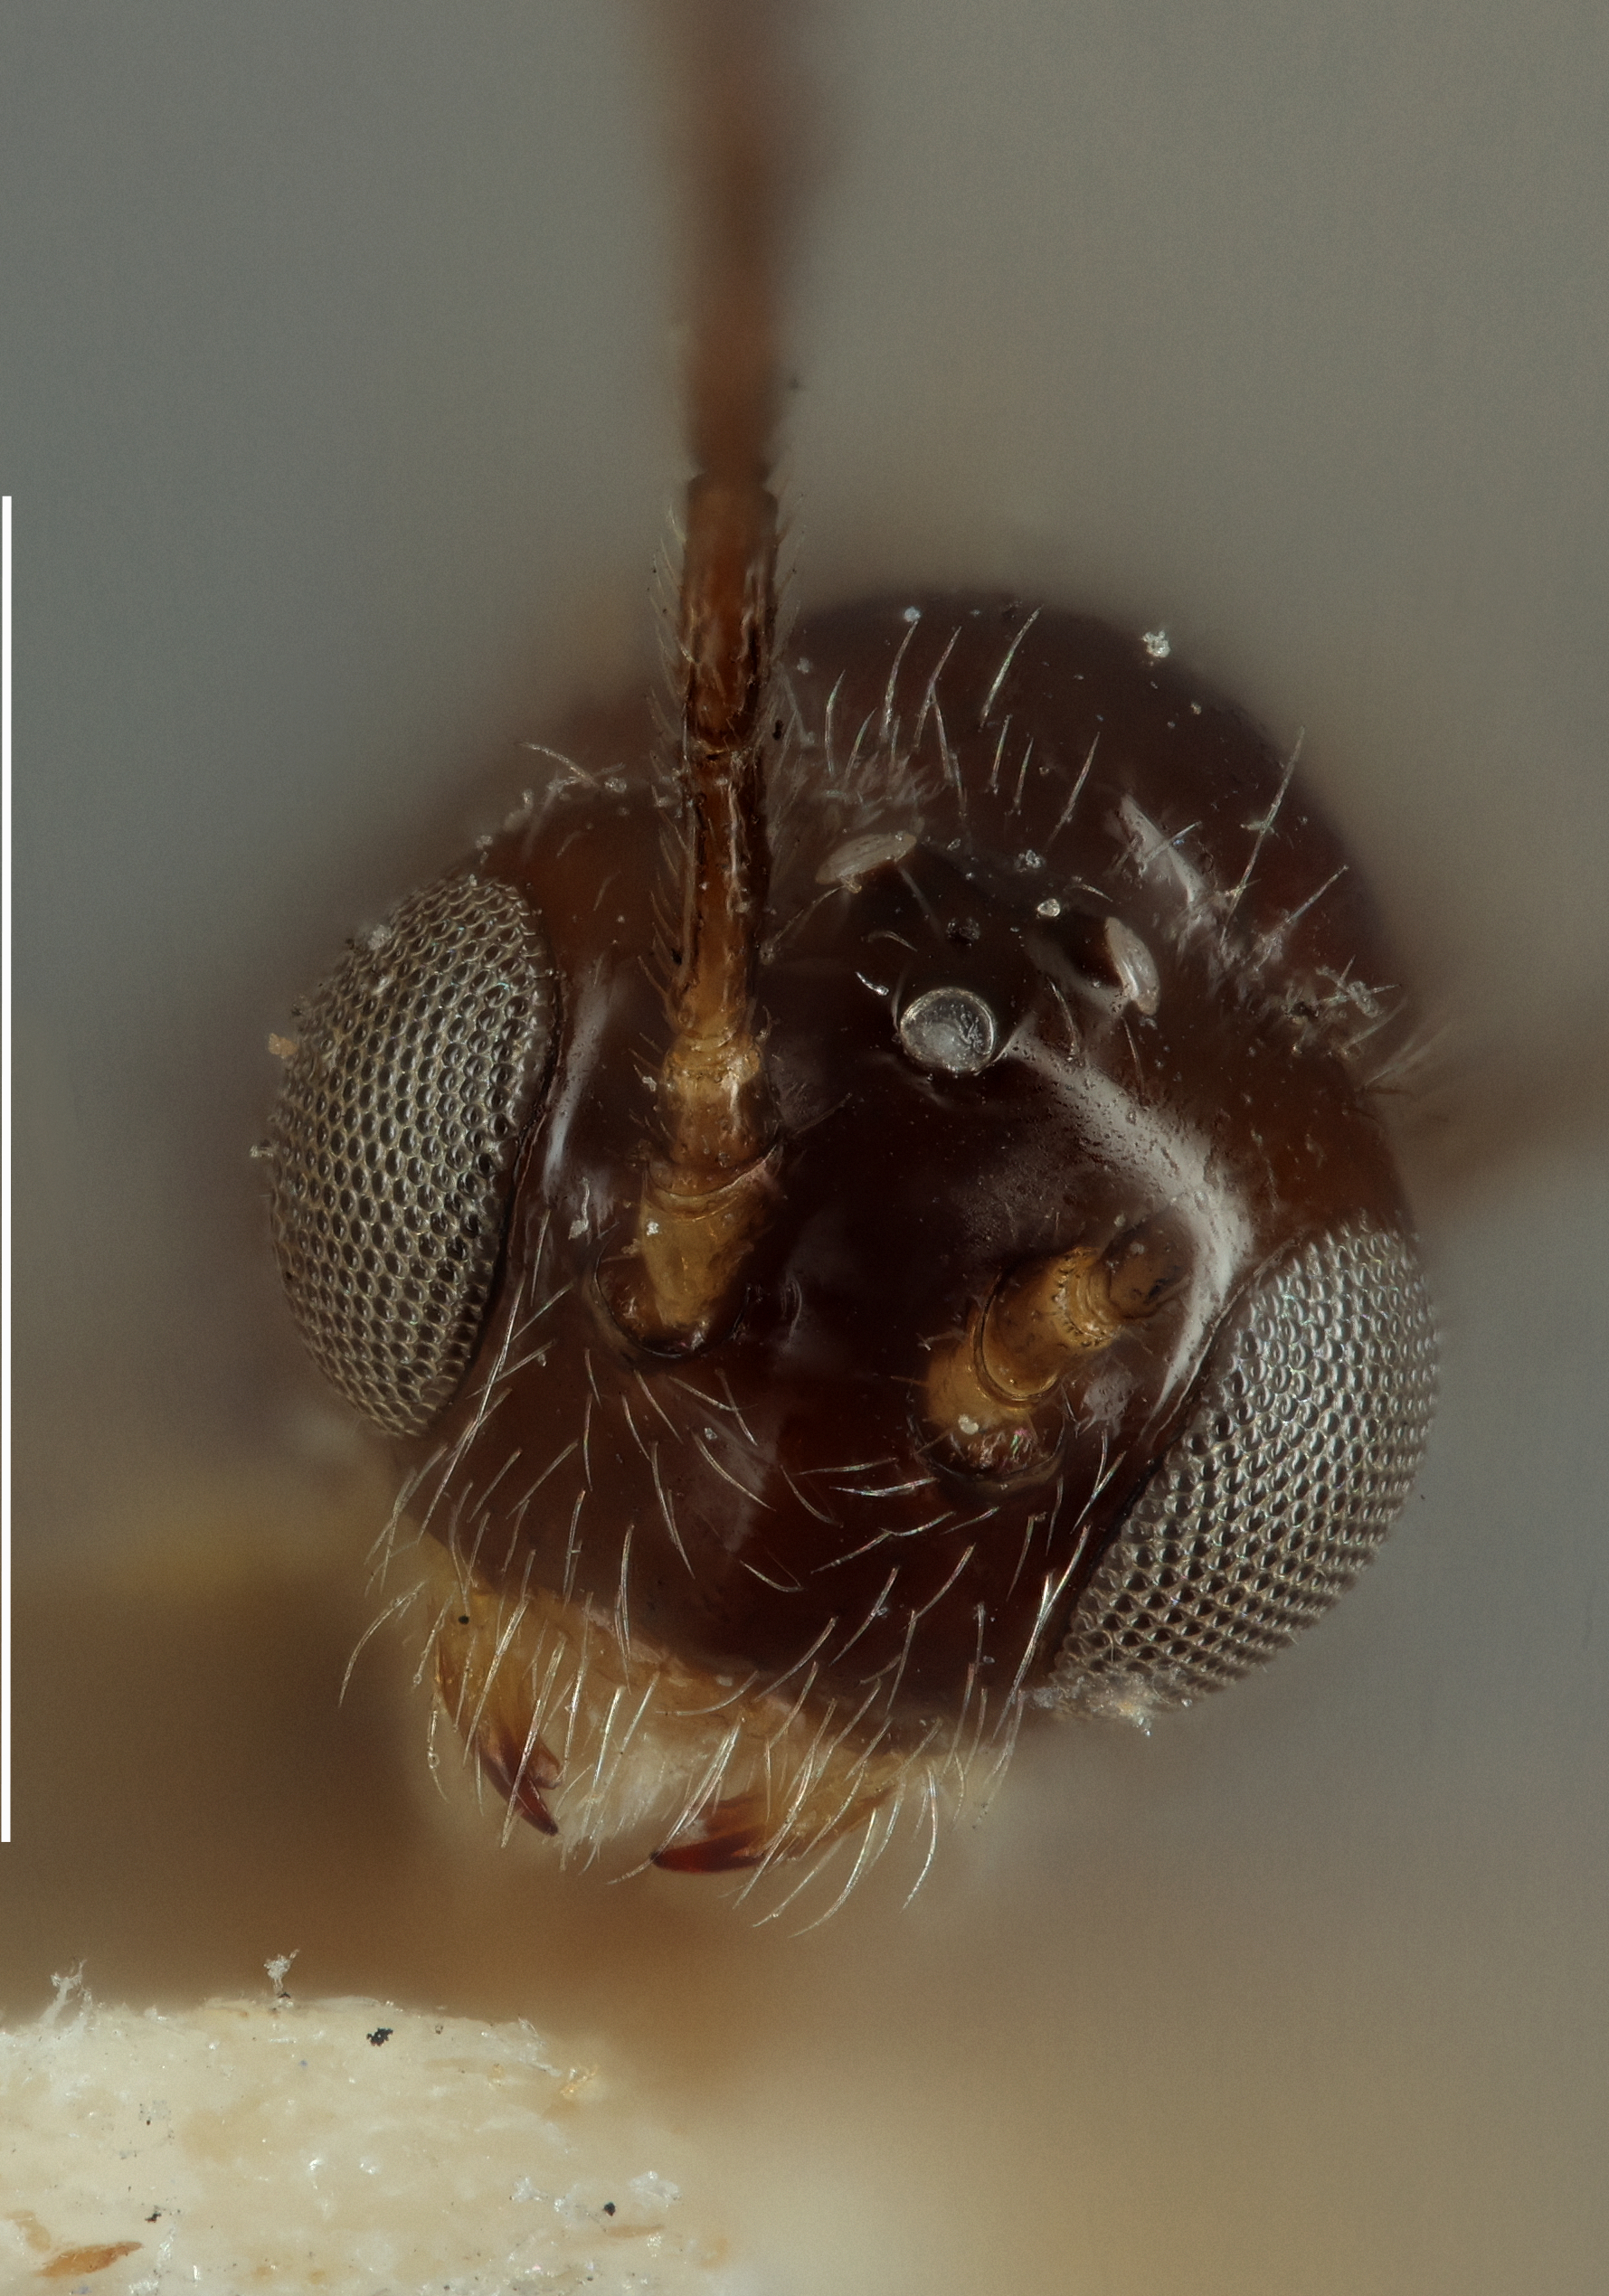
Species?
Opius aridis
